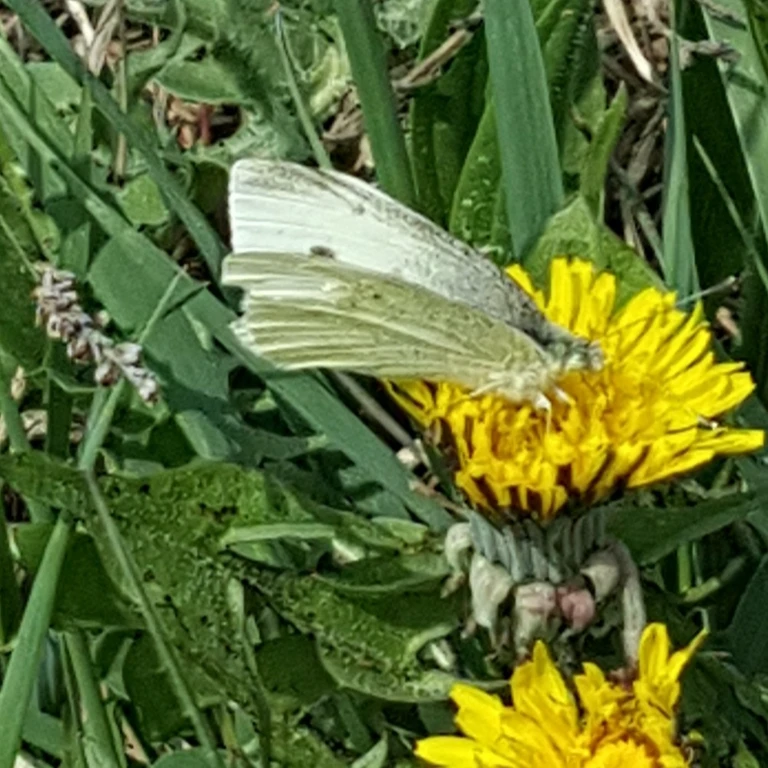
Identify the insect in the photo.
Pieris rapae
